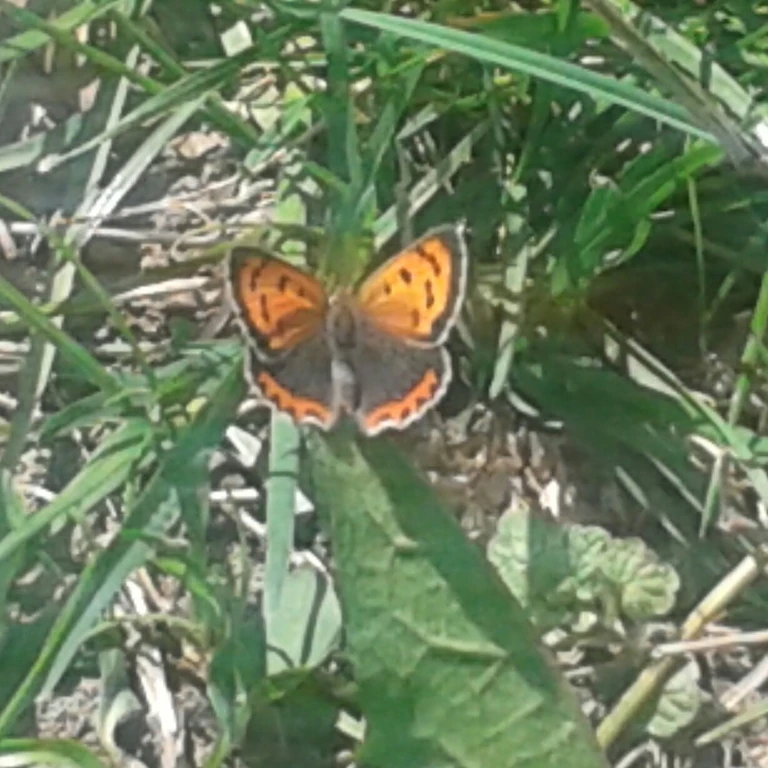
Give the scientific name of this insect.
Lycaena phlaeas
